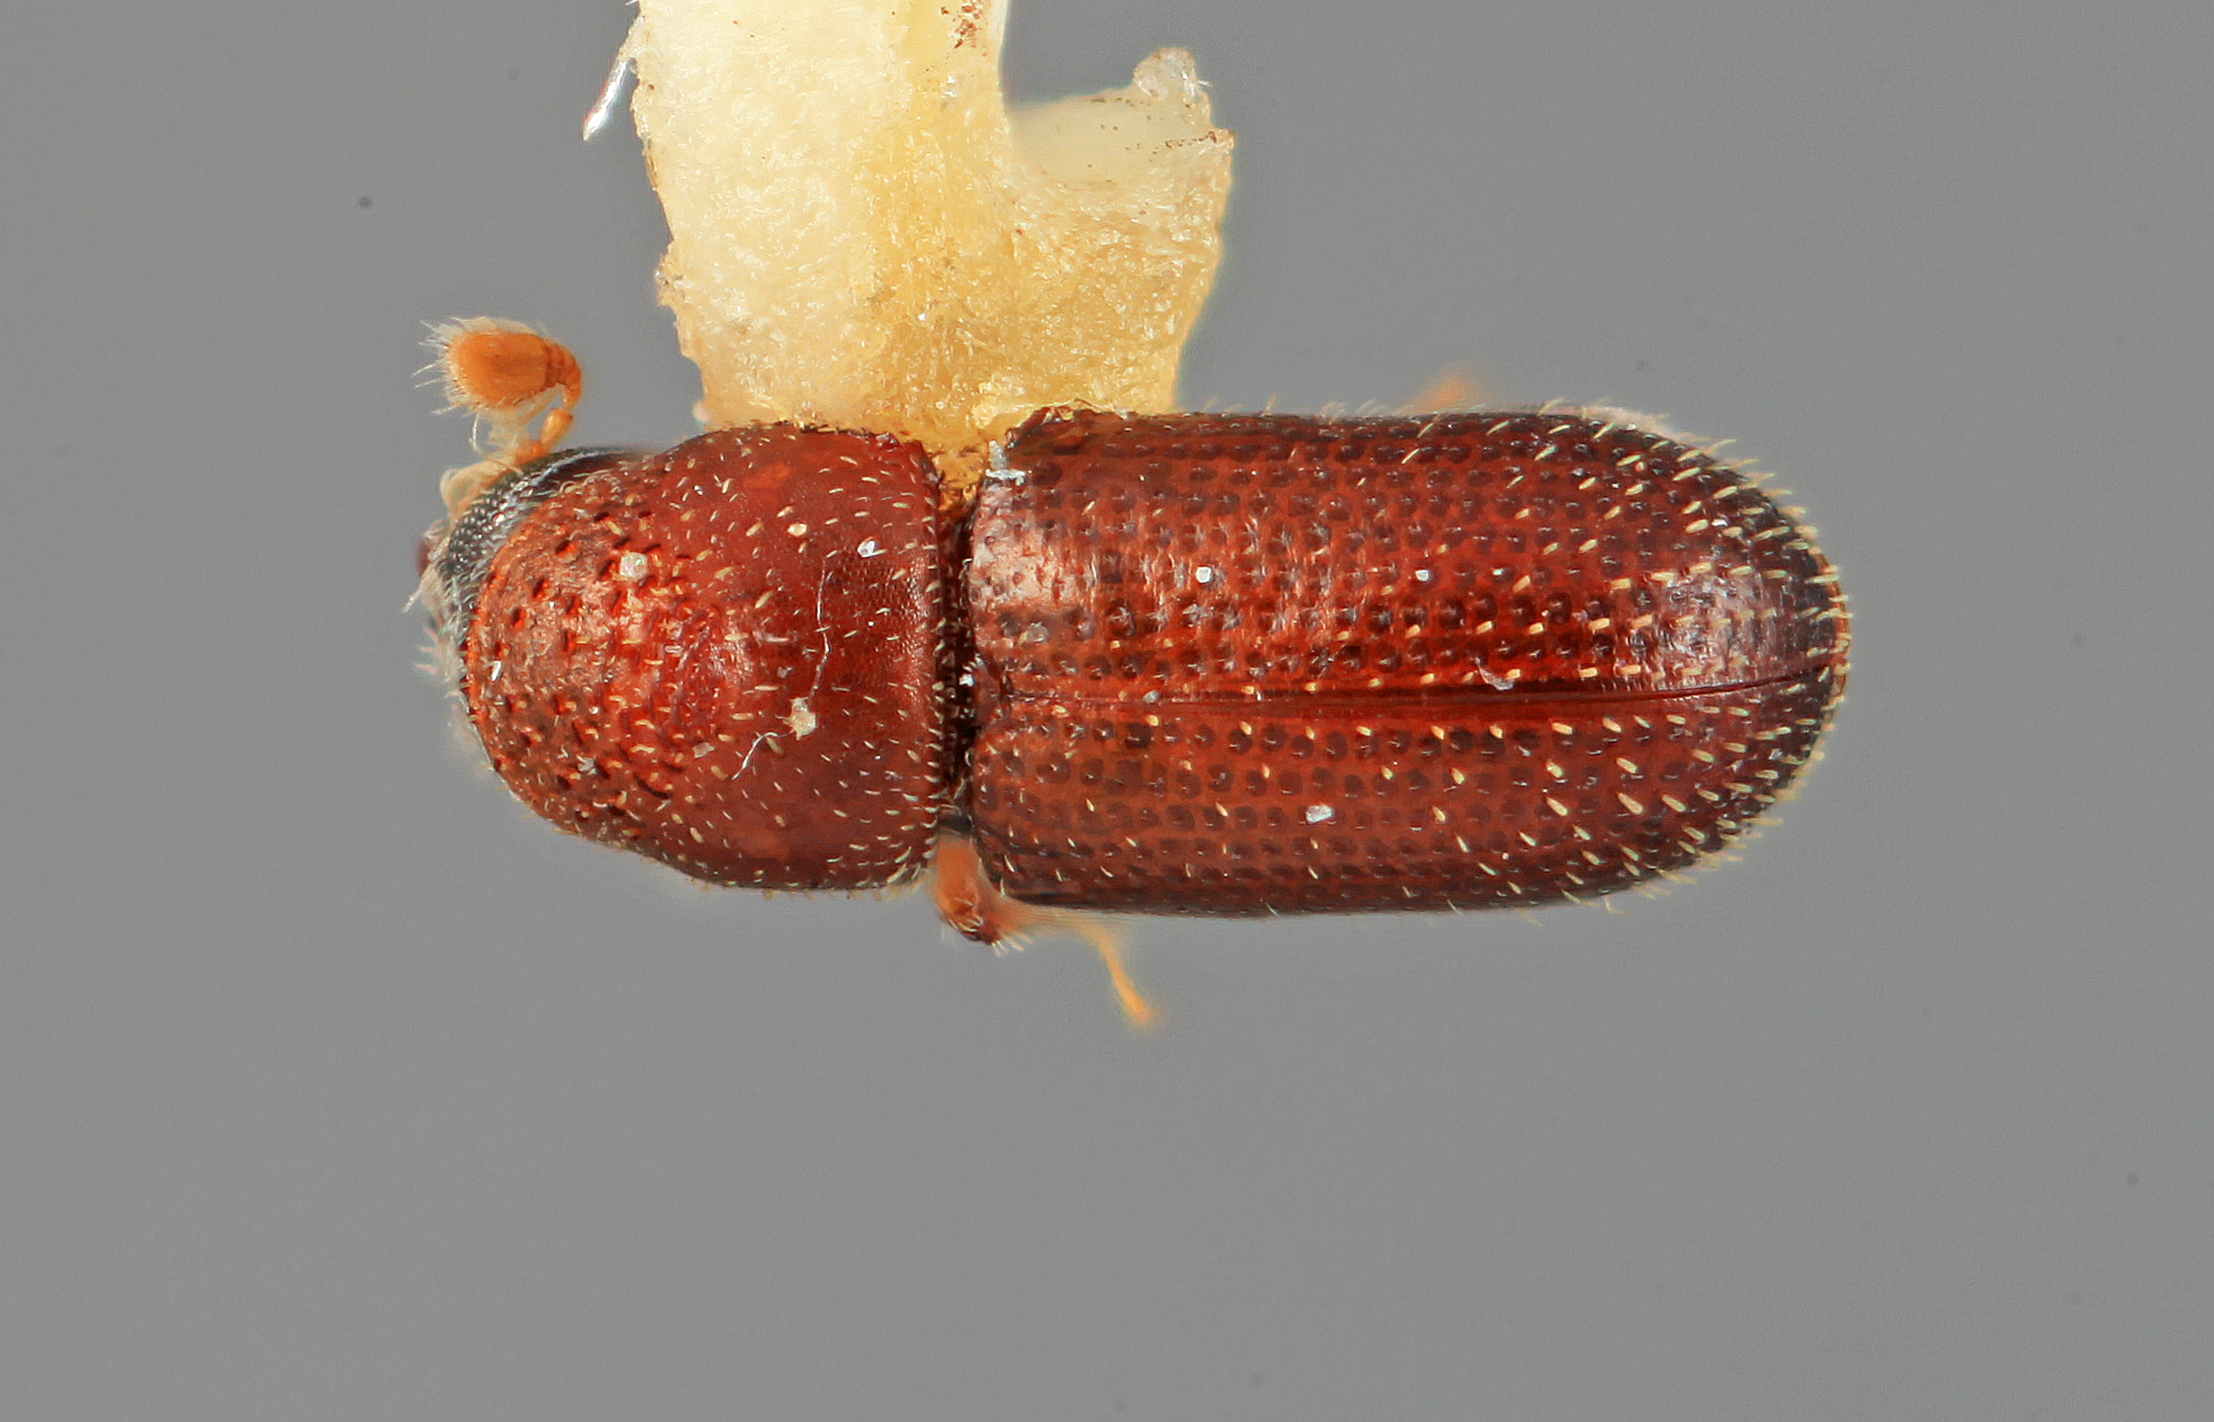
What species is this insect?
Thysanoes inornatus
